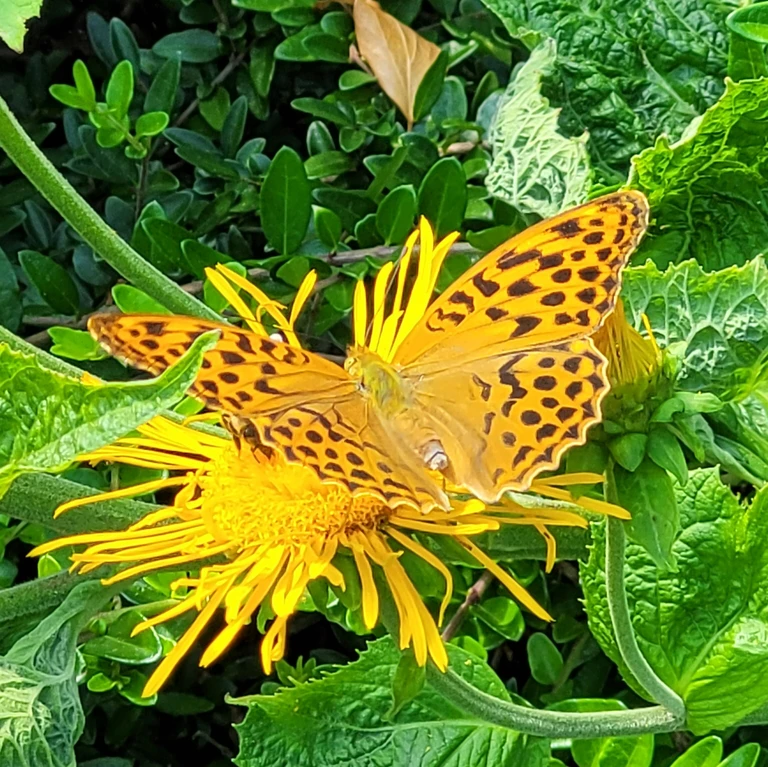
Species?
Argynnis paphia
